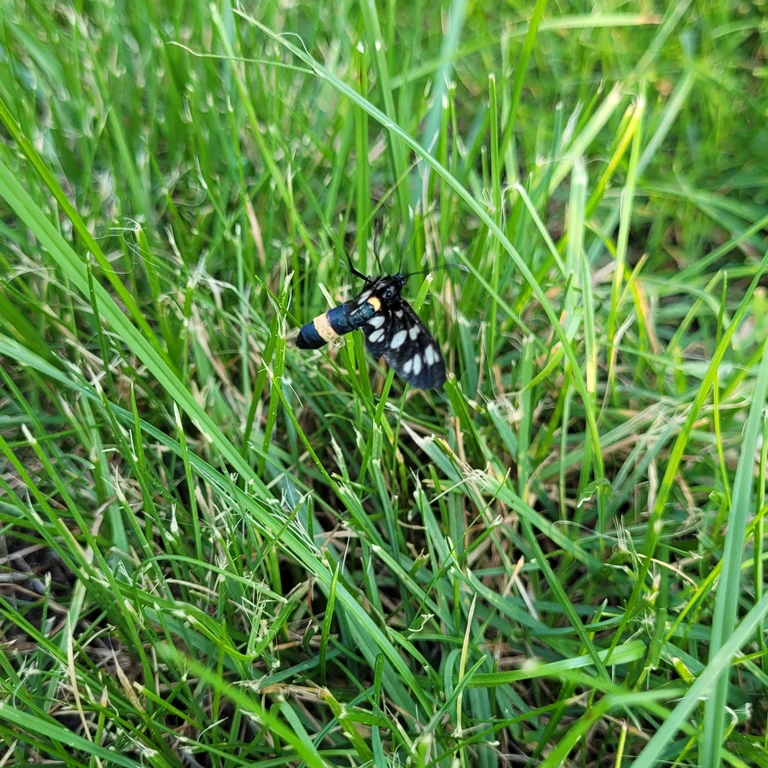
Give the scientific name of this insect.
Amata phegea
